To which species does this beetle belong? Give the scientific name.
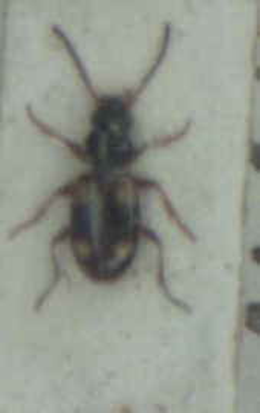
Bembidion quadrimaculatum
